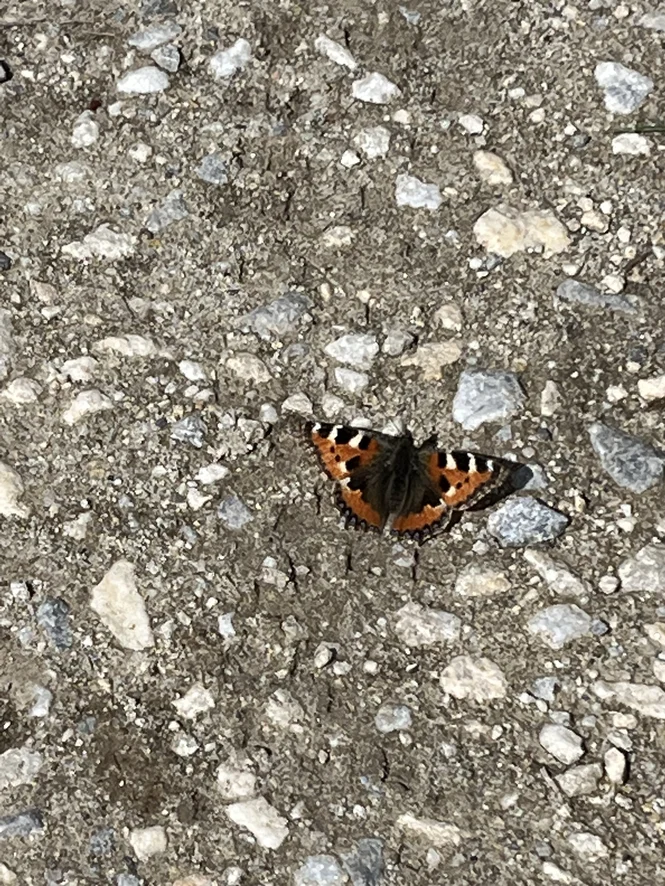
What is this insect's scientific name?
Aglais urticae
